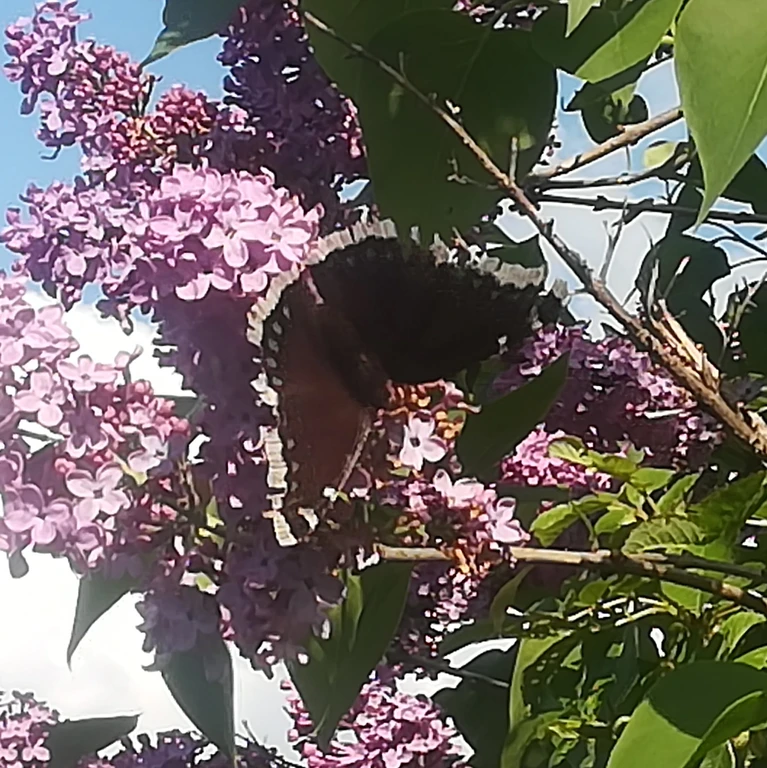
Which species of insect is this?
Nymphalis antiopa
